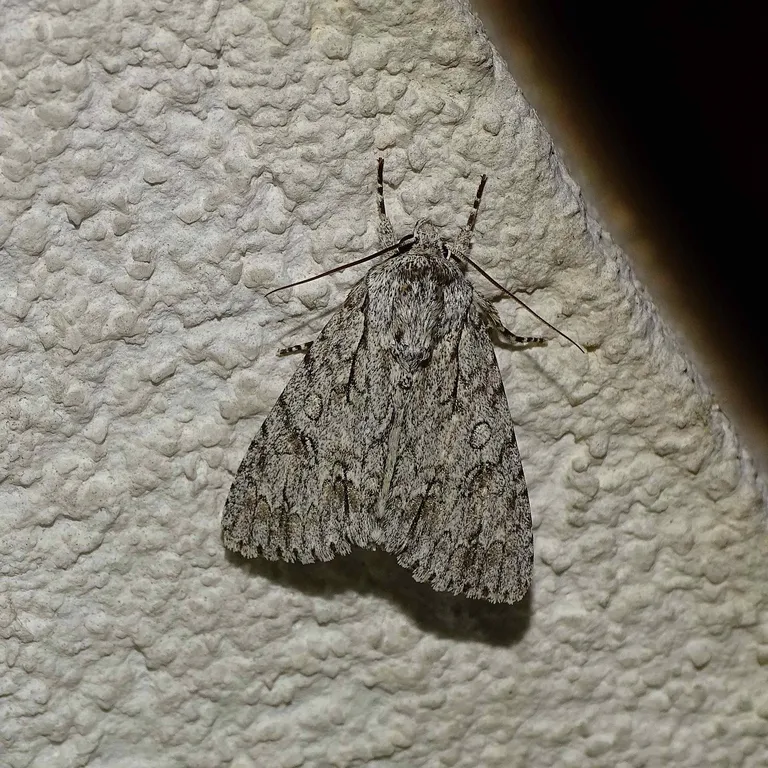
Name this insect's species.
Acronicta aceris
